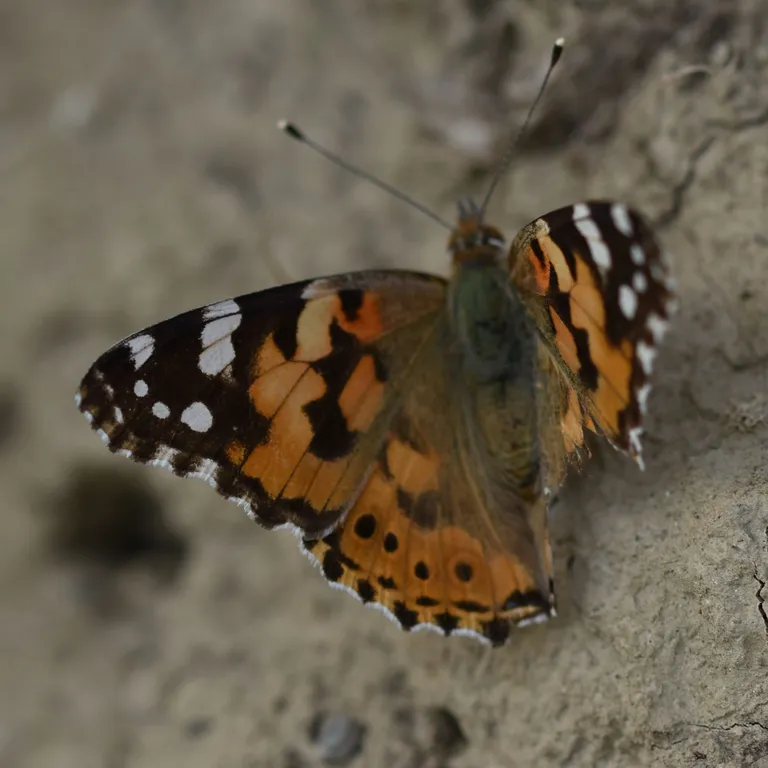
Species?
Vanessa cardui
